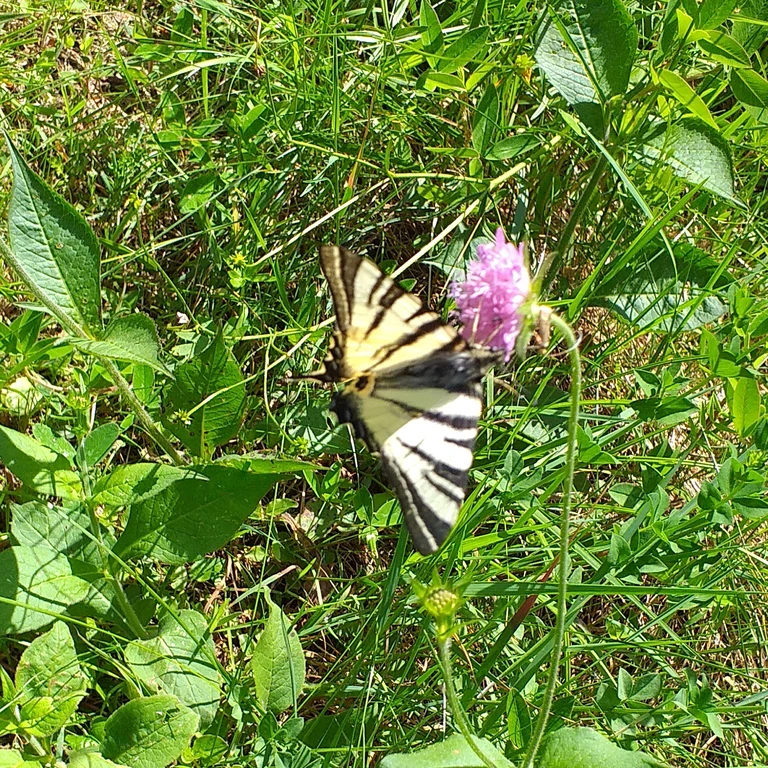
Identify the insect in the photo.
Iphiclides podalirius
